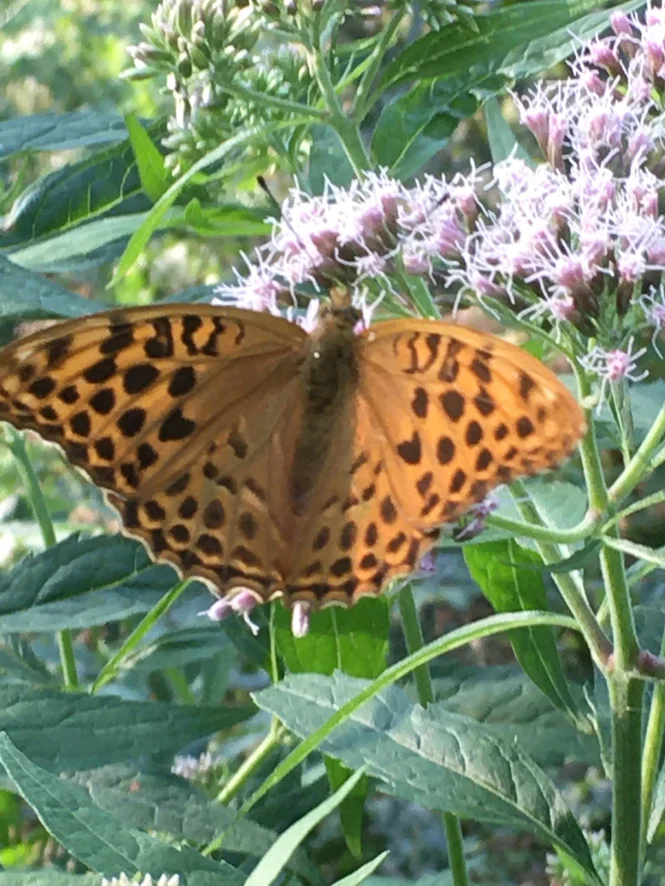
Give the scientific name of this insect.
Argynnis paphia
